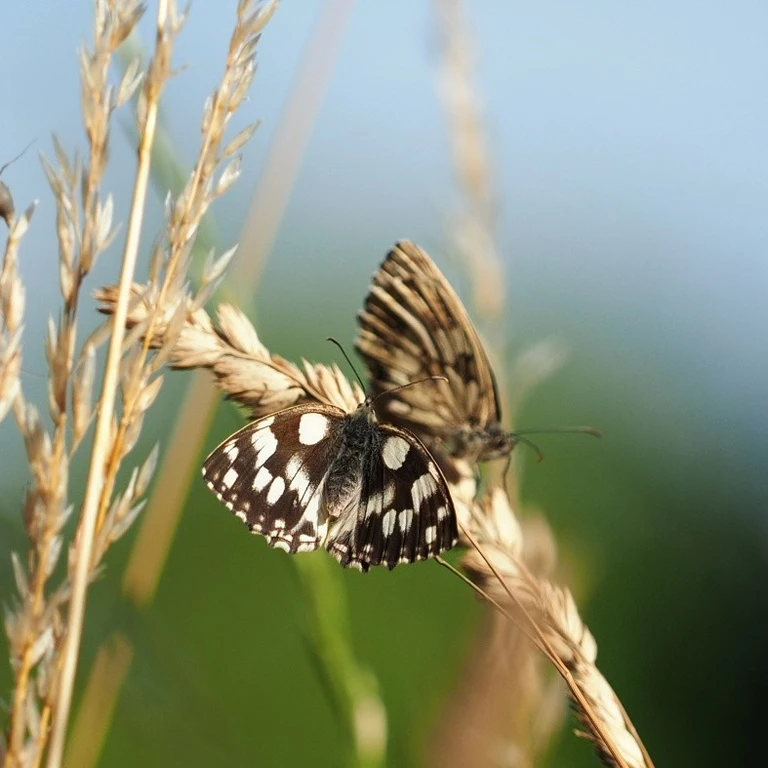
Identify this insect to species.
Melanargia galathea
